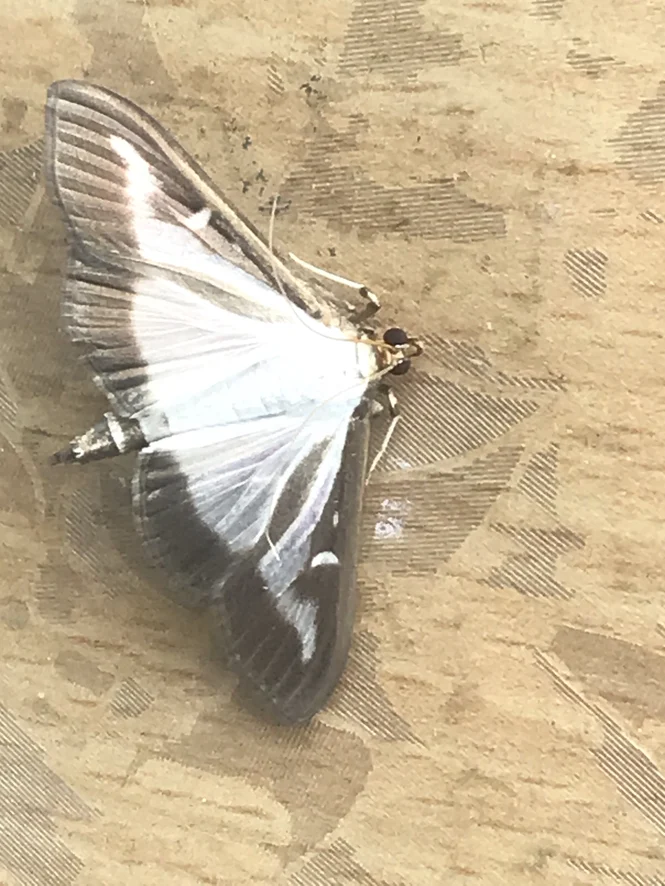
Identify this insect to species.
Cydalima perspectalis
